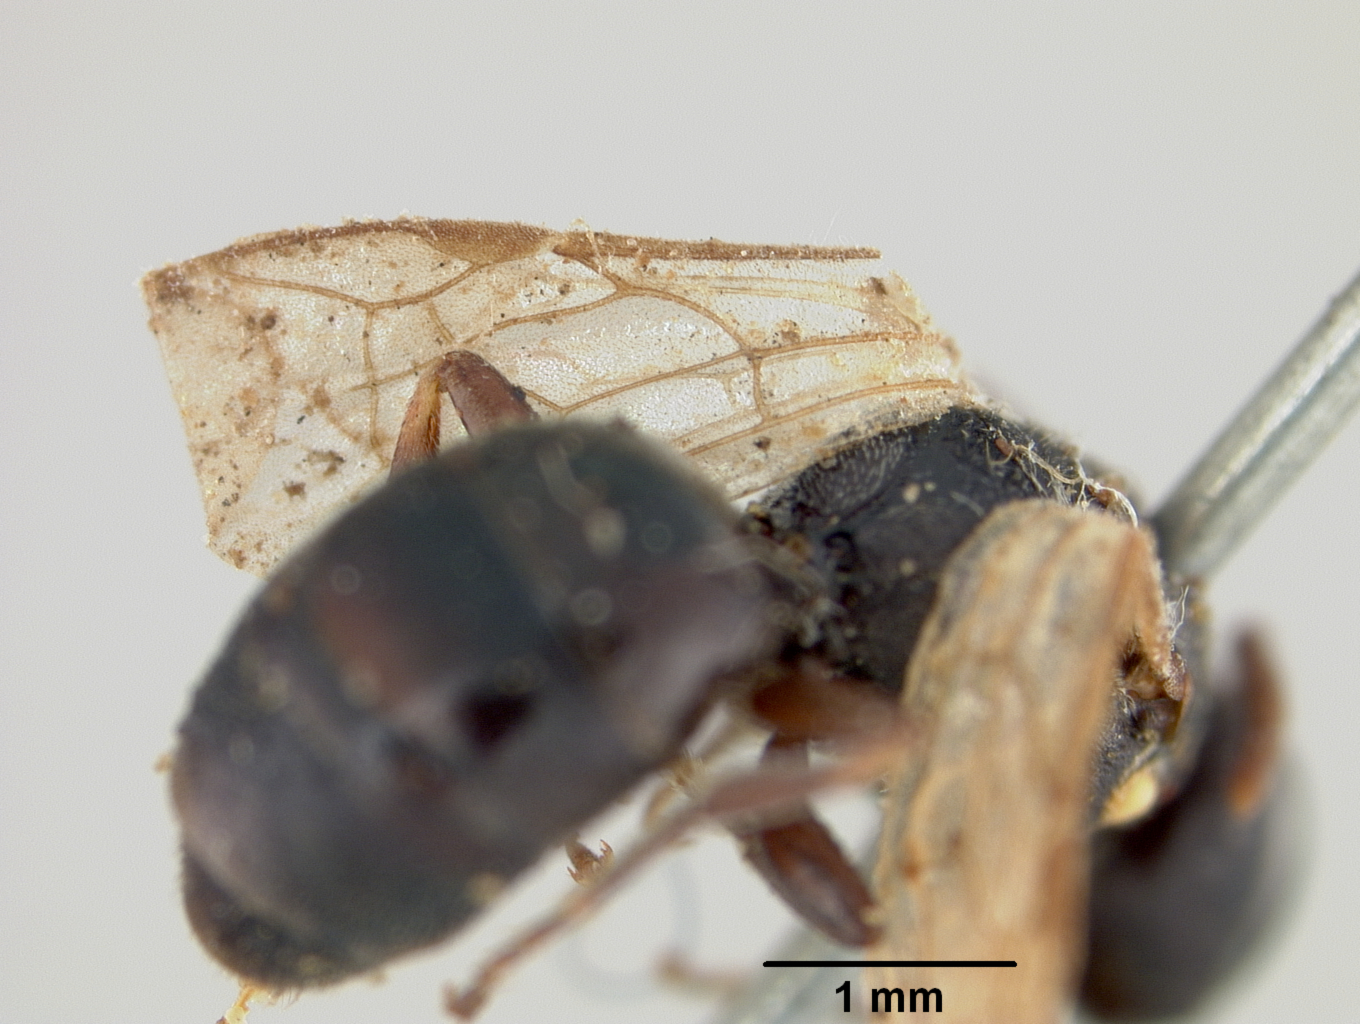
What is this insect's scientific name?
Prosopis gaigei
